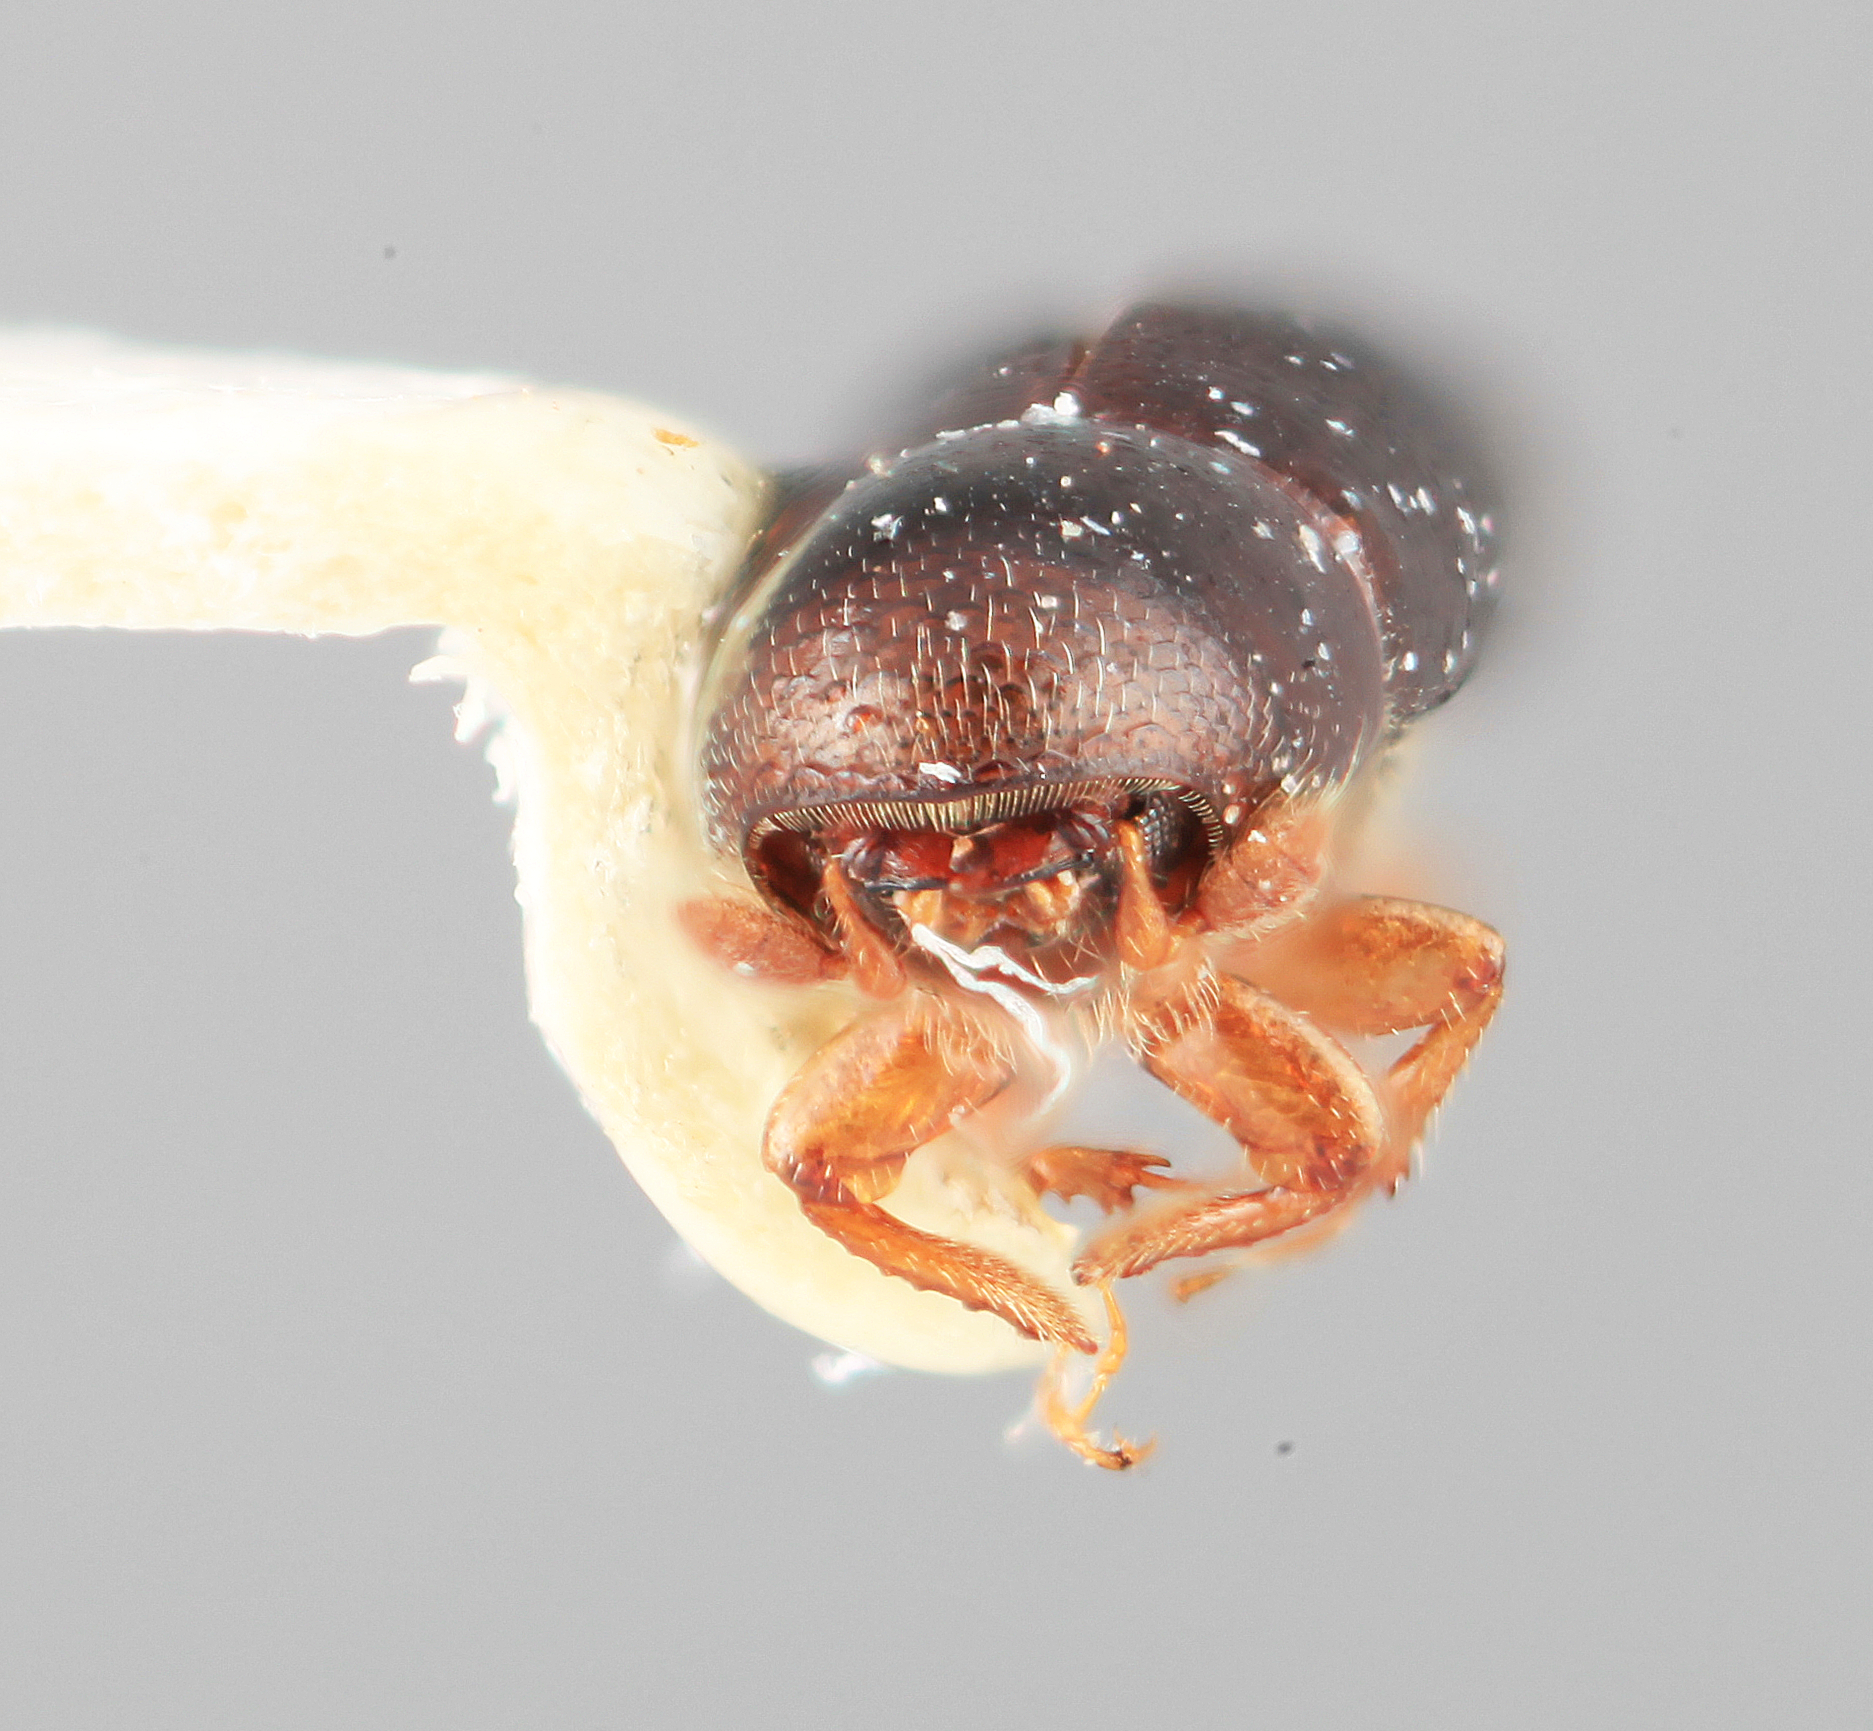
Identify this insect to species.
Tricolus spectabilis
